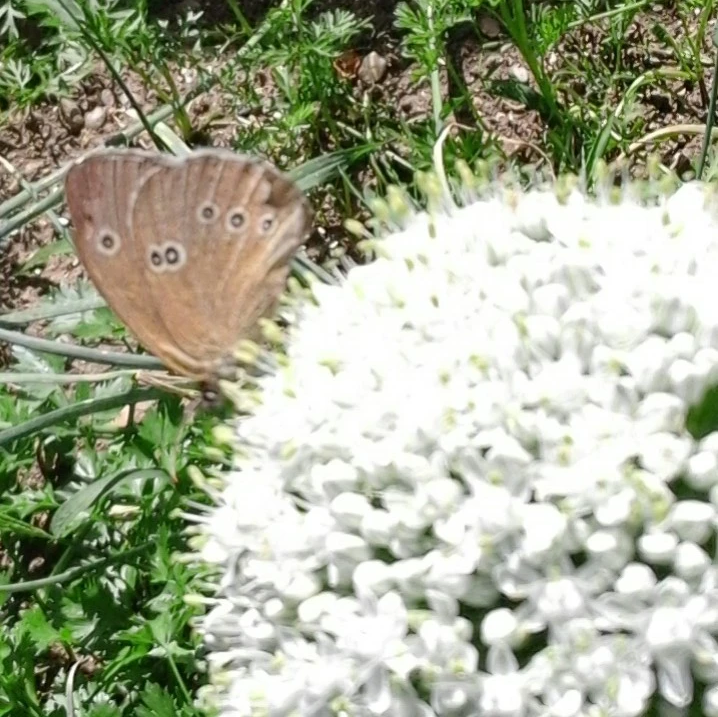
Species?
Aphantopus hyperantus
